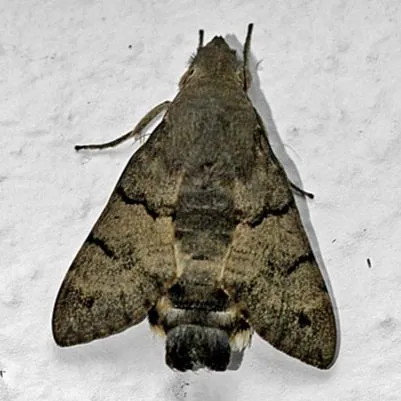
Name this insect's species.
Macroglossum stellatarum
